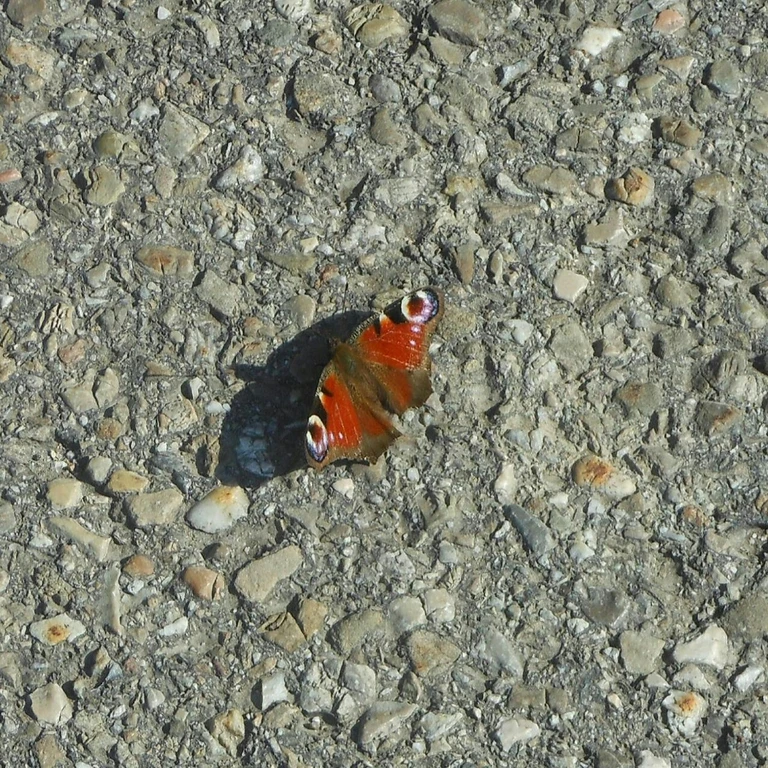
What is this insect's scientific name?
Aglais io
